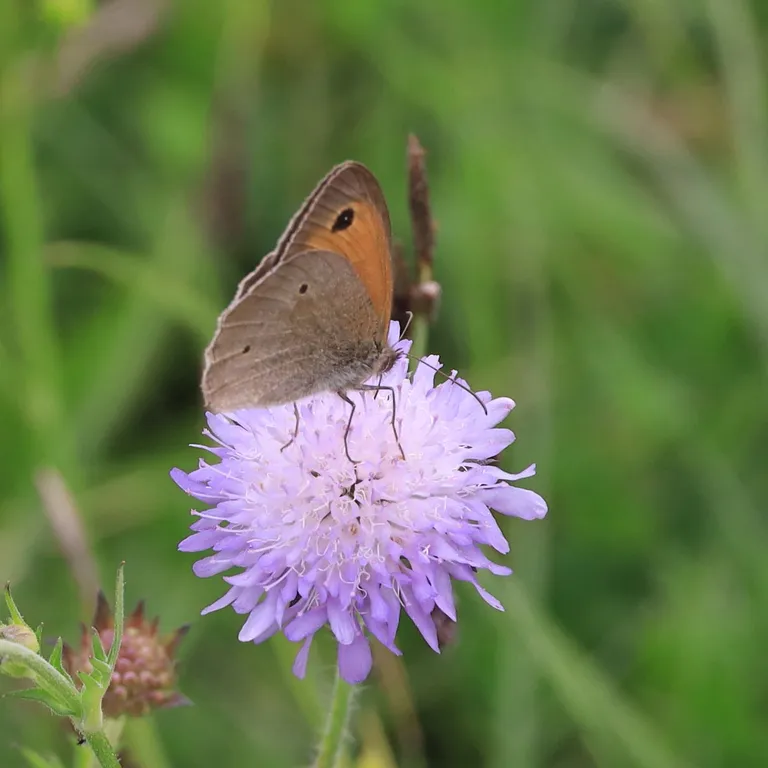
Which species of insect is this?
Maniola jurtina
